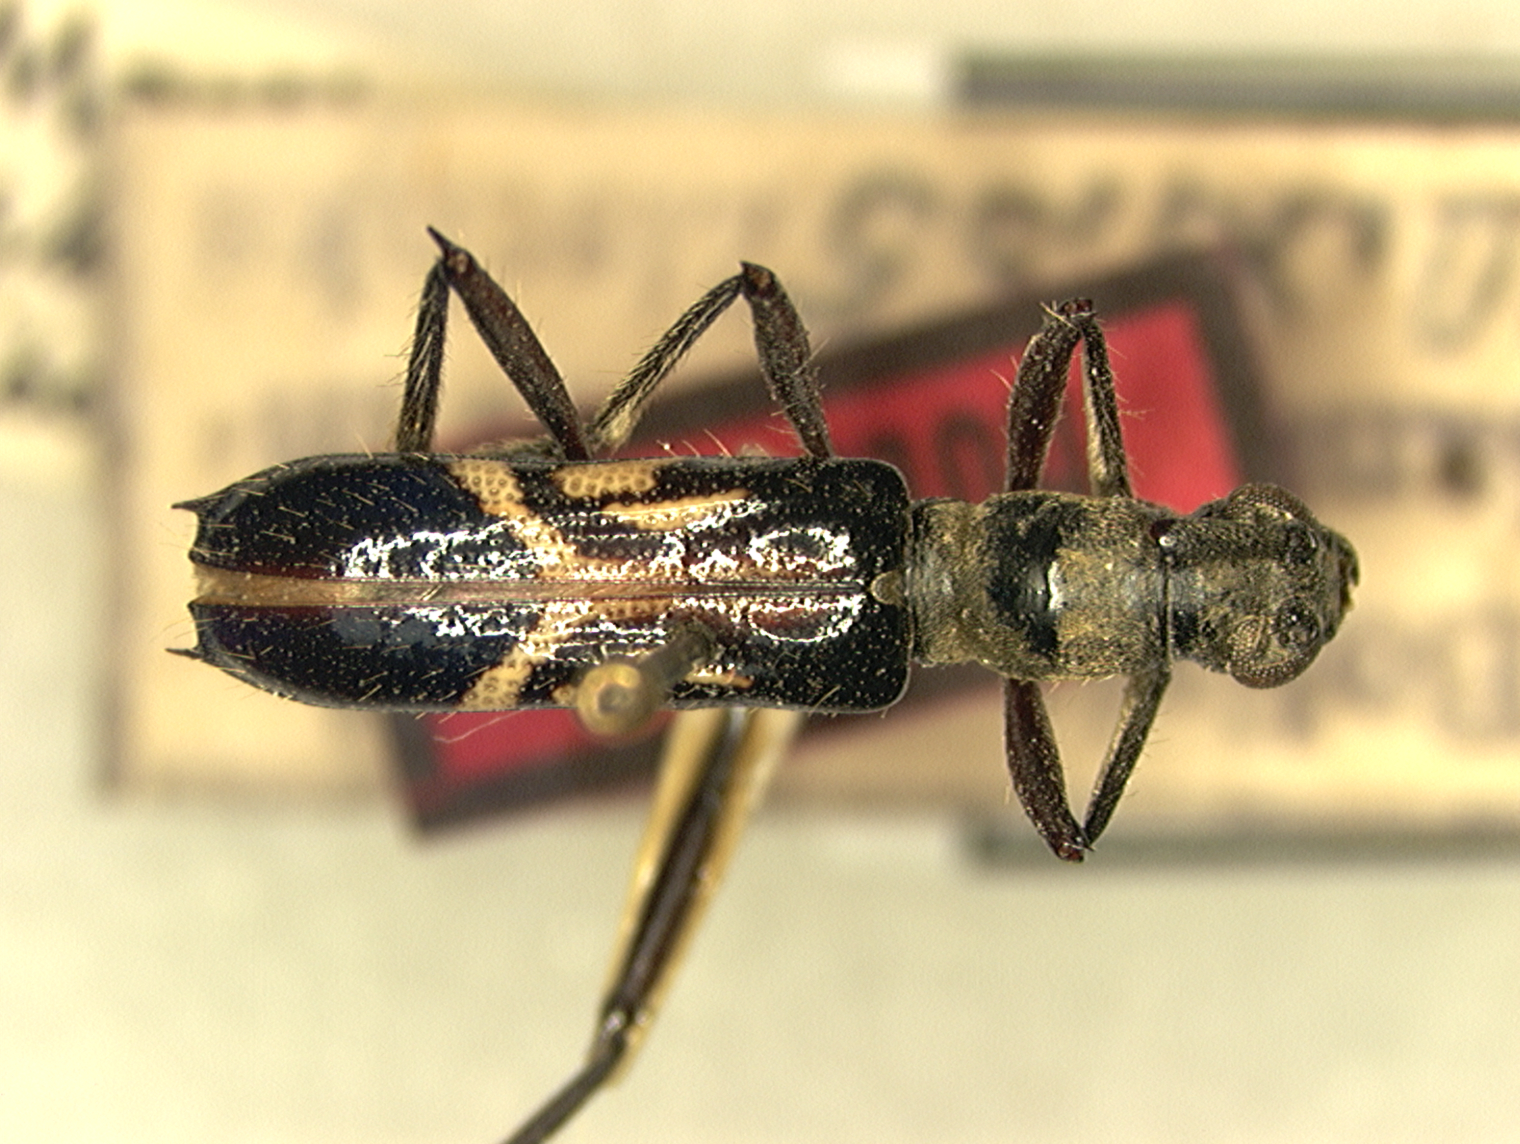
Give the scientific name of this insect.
Octoplon armatipes (also Epacroplon armatipes)
